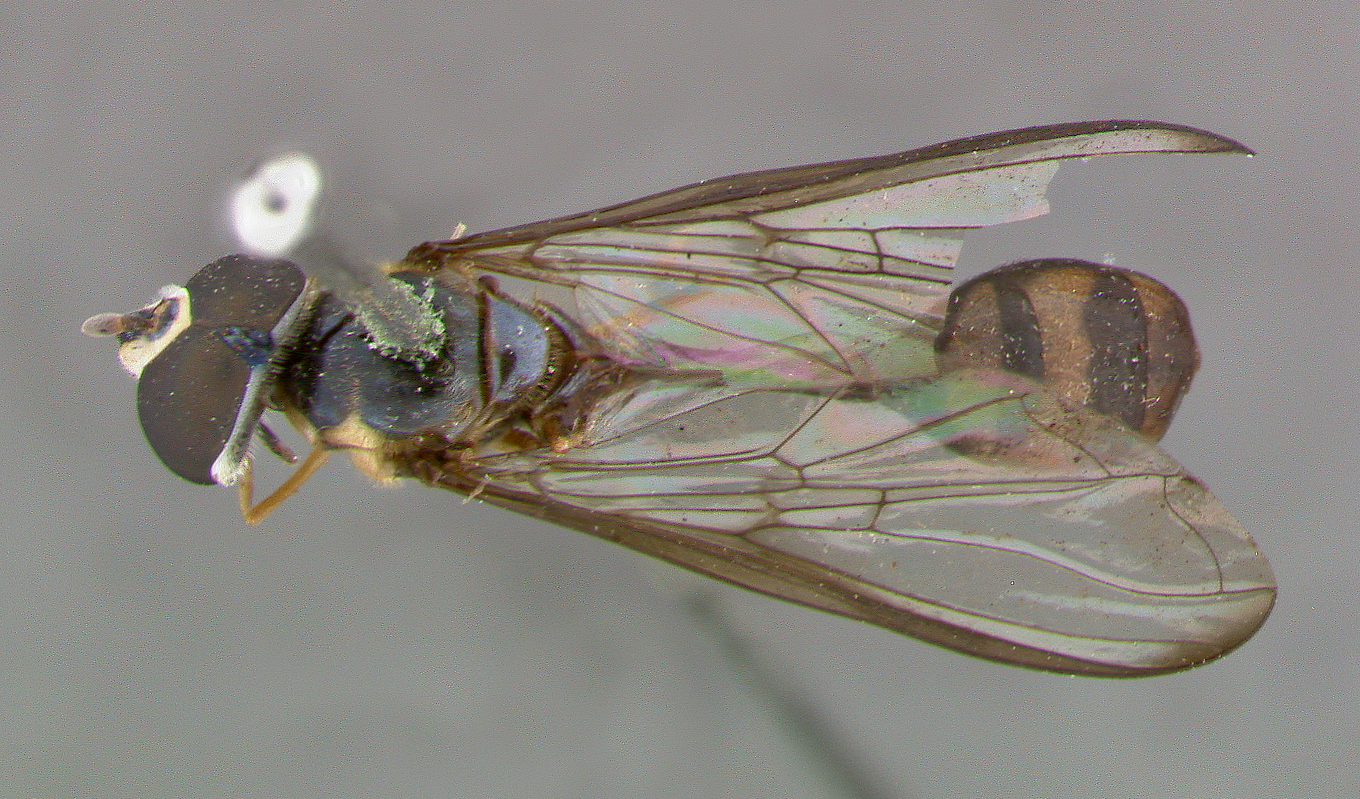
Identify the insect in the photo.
Baccha cochleariformis
